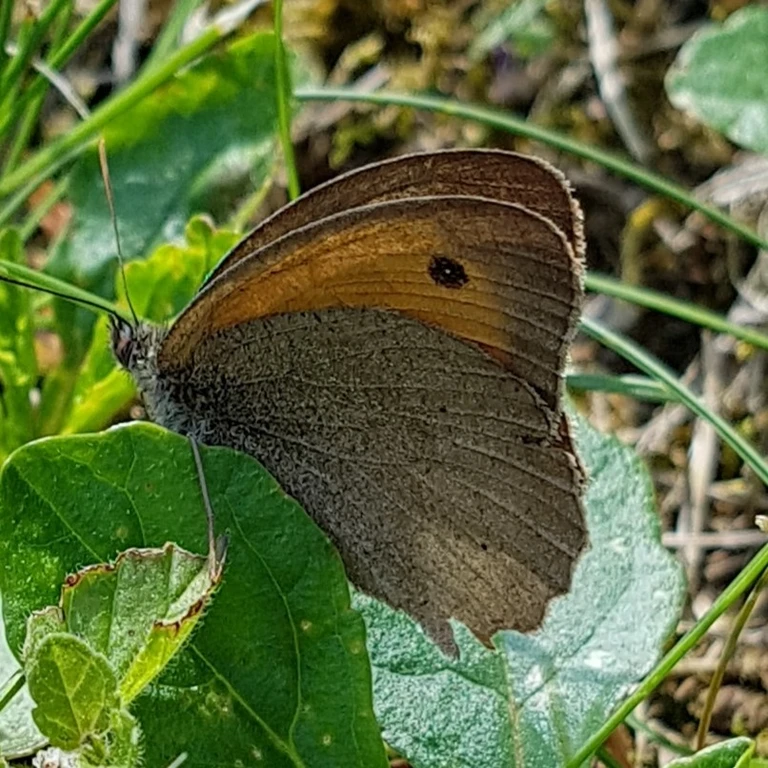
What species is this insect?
Maniola jurtina
